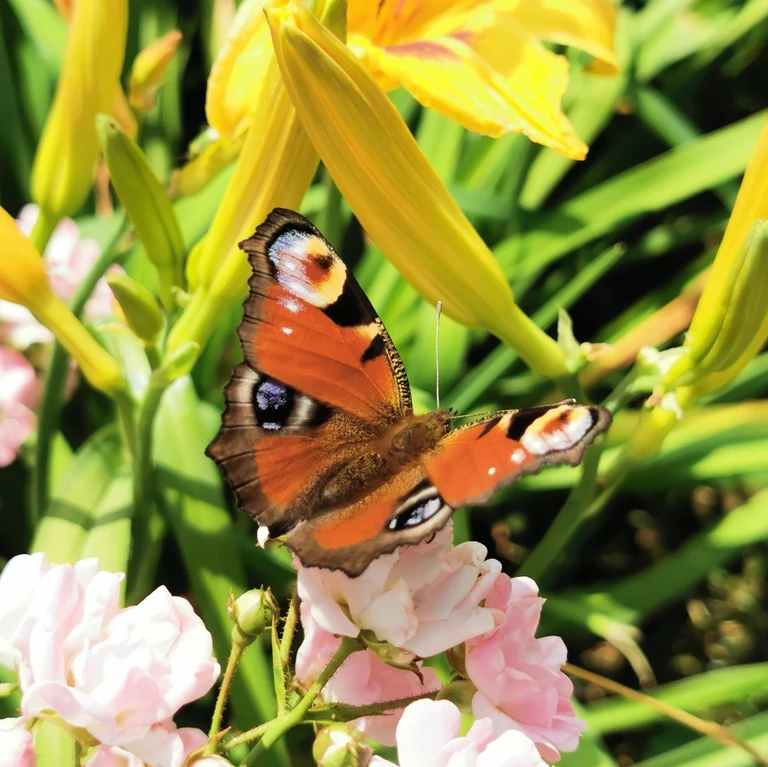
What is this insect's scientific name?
Aglais io
